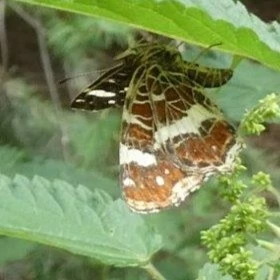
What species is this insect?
Araschnia levana
